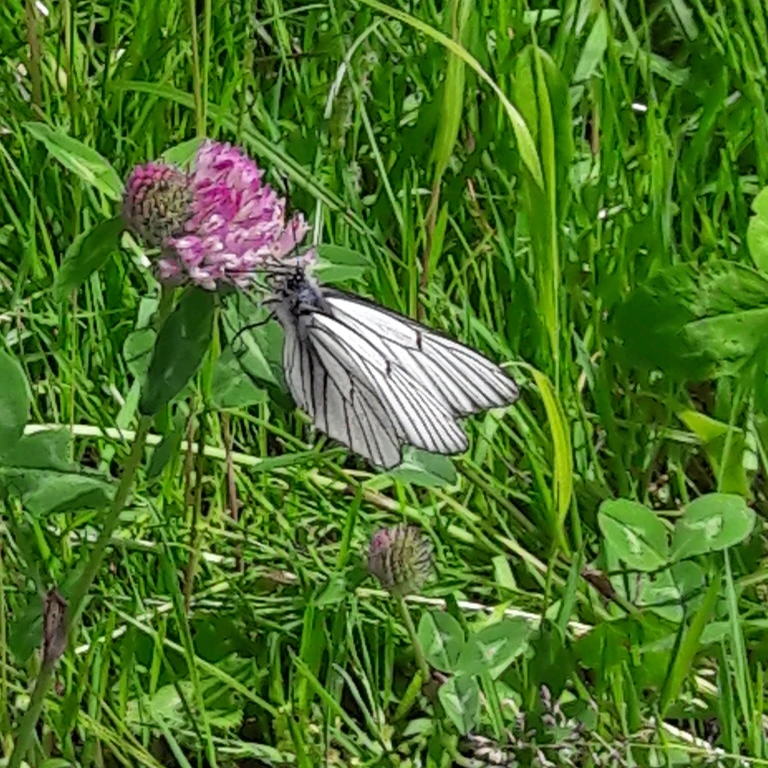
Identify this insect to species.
Aporia crataegi
